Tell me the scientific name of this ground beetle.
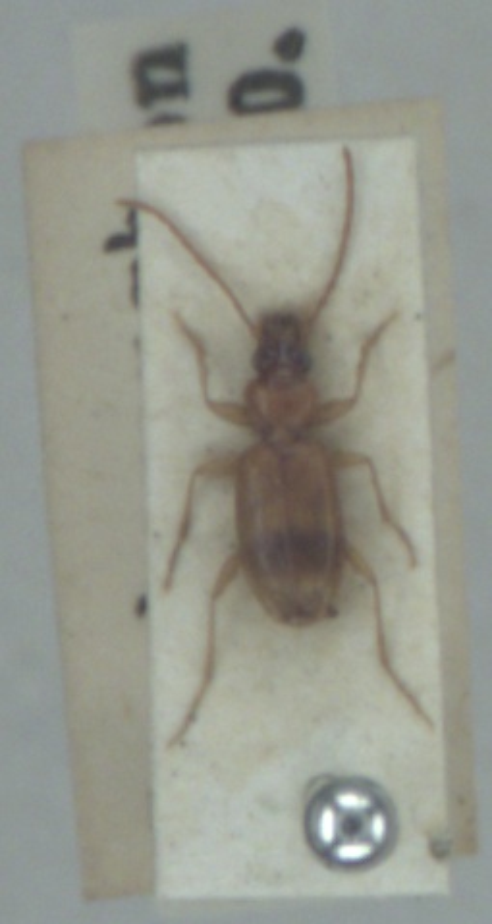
Blemus discus
